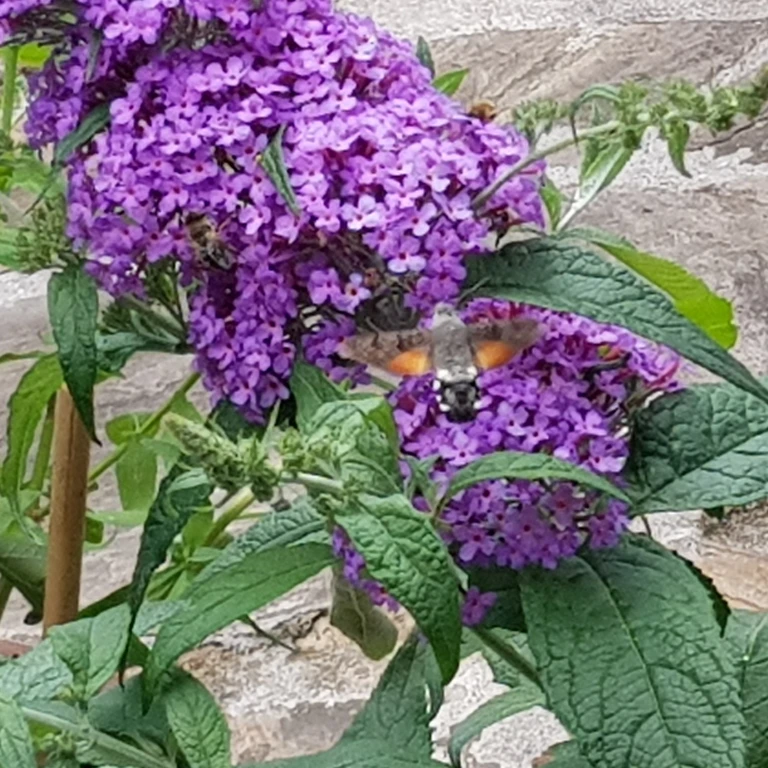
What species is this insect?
Macroglossum stellatarum
